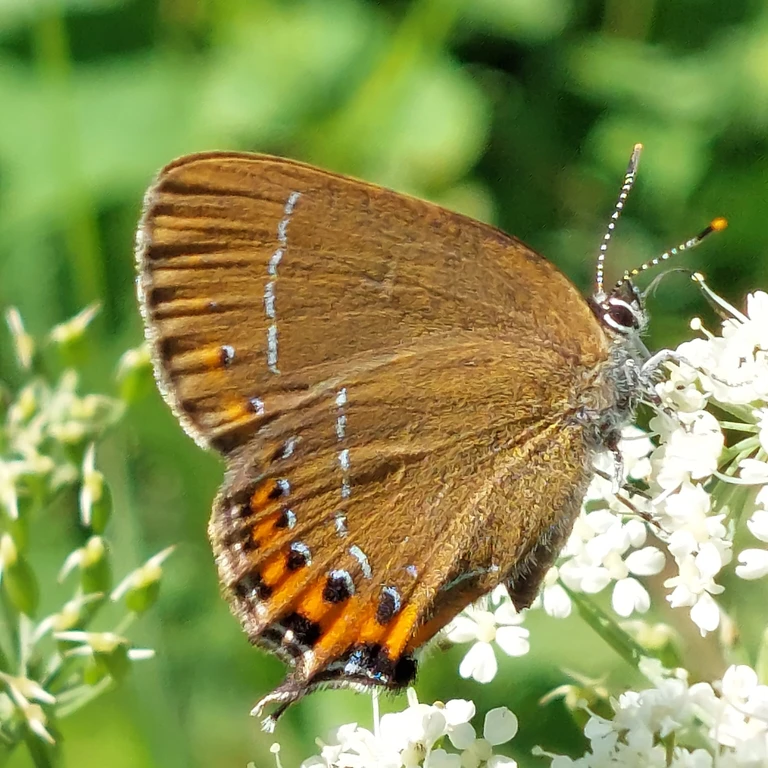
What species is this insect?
Satyrium pruni (also Fixsenia pruni)
